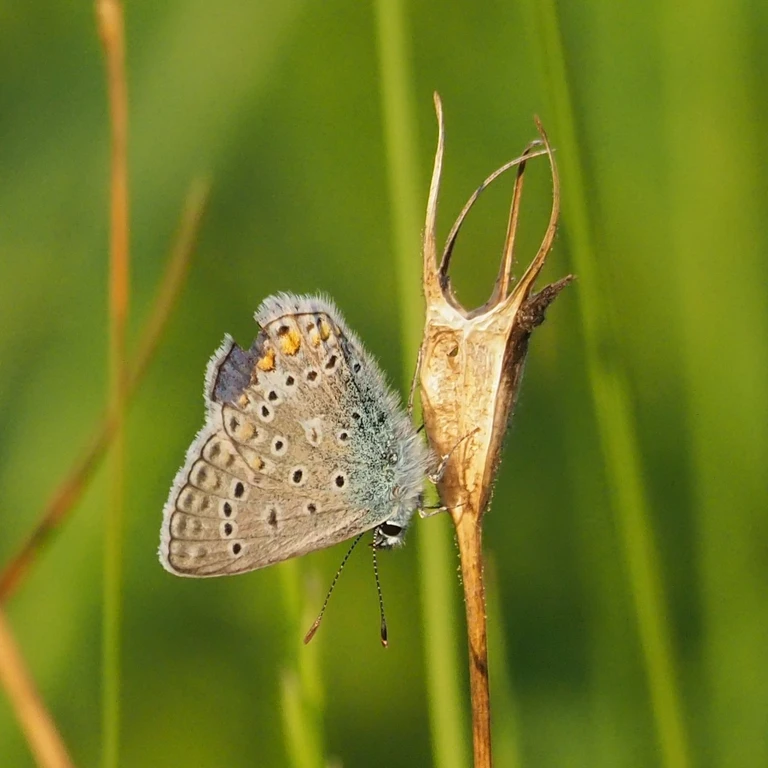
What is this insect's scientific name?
Polyommatus icarus
